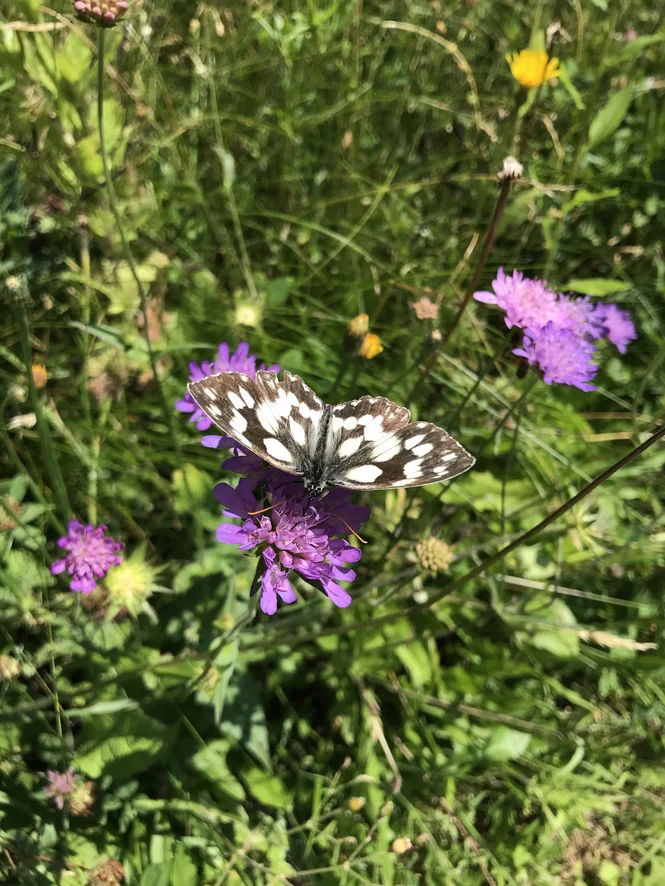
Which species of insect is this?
Melanargia galathea
